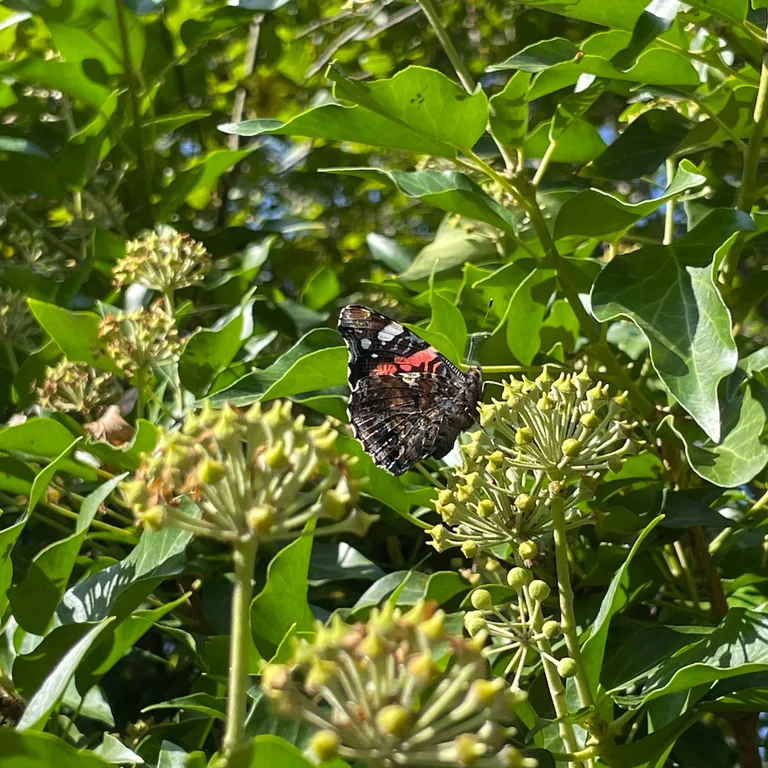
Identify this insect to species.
Vanessa atalanta
